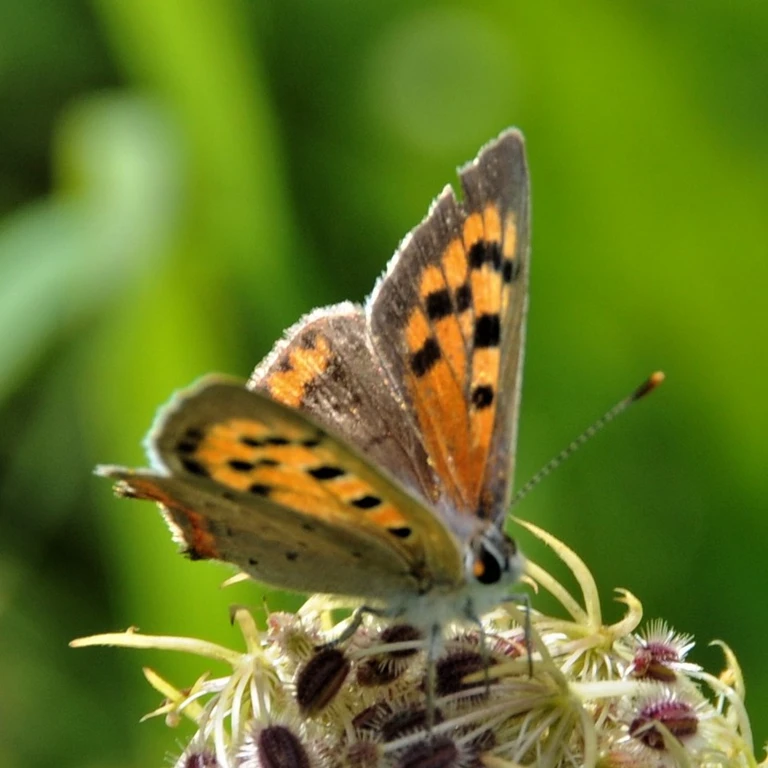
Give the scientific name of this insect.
Lycaena phlaeas
